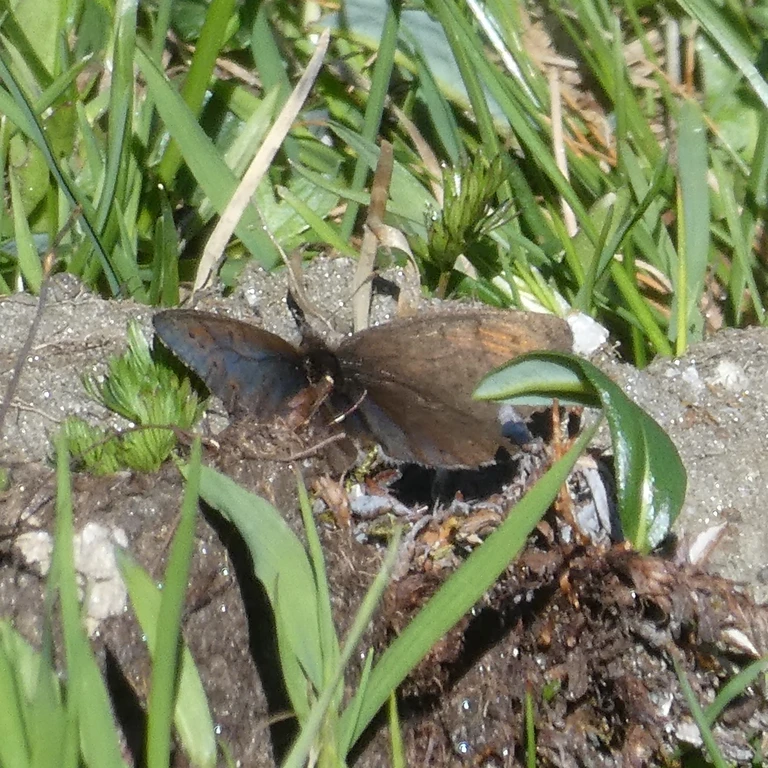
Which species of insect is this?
Erebia pandrose
